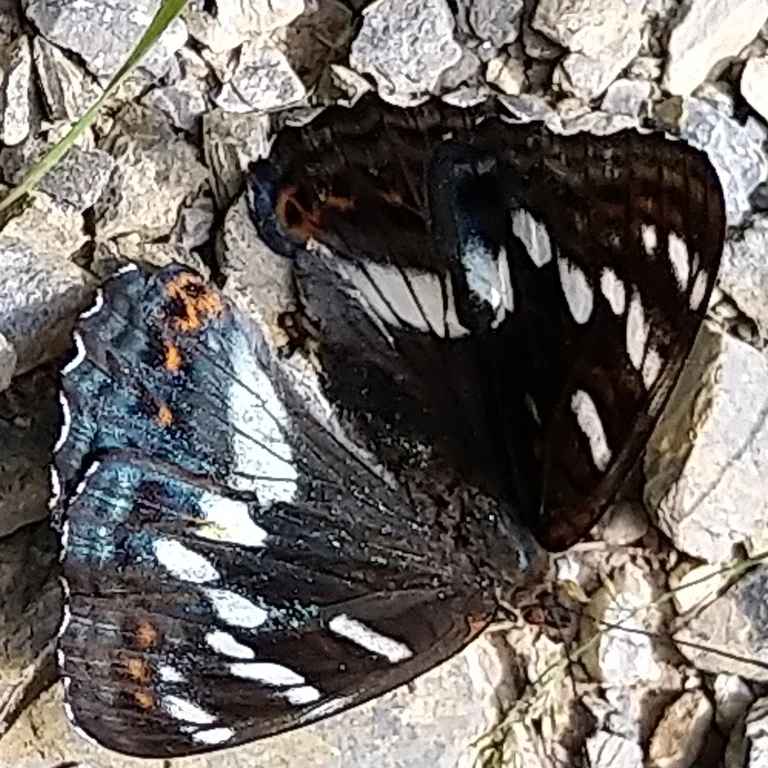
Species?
Limenitis populi
